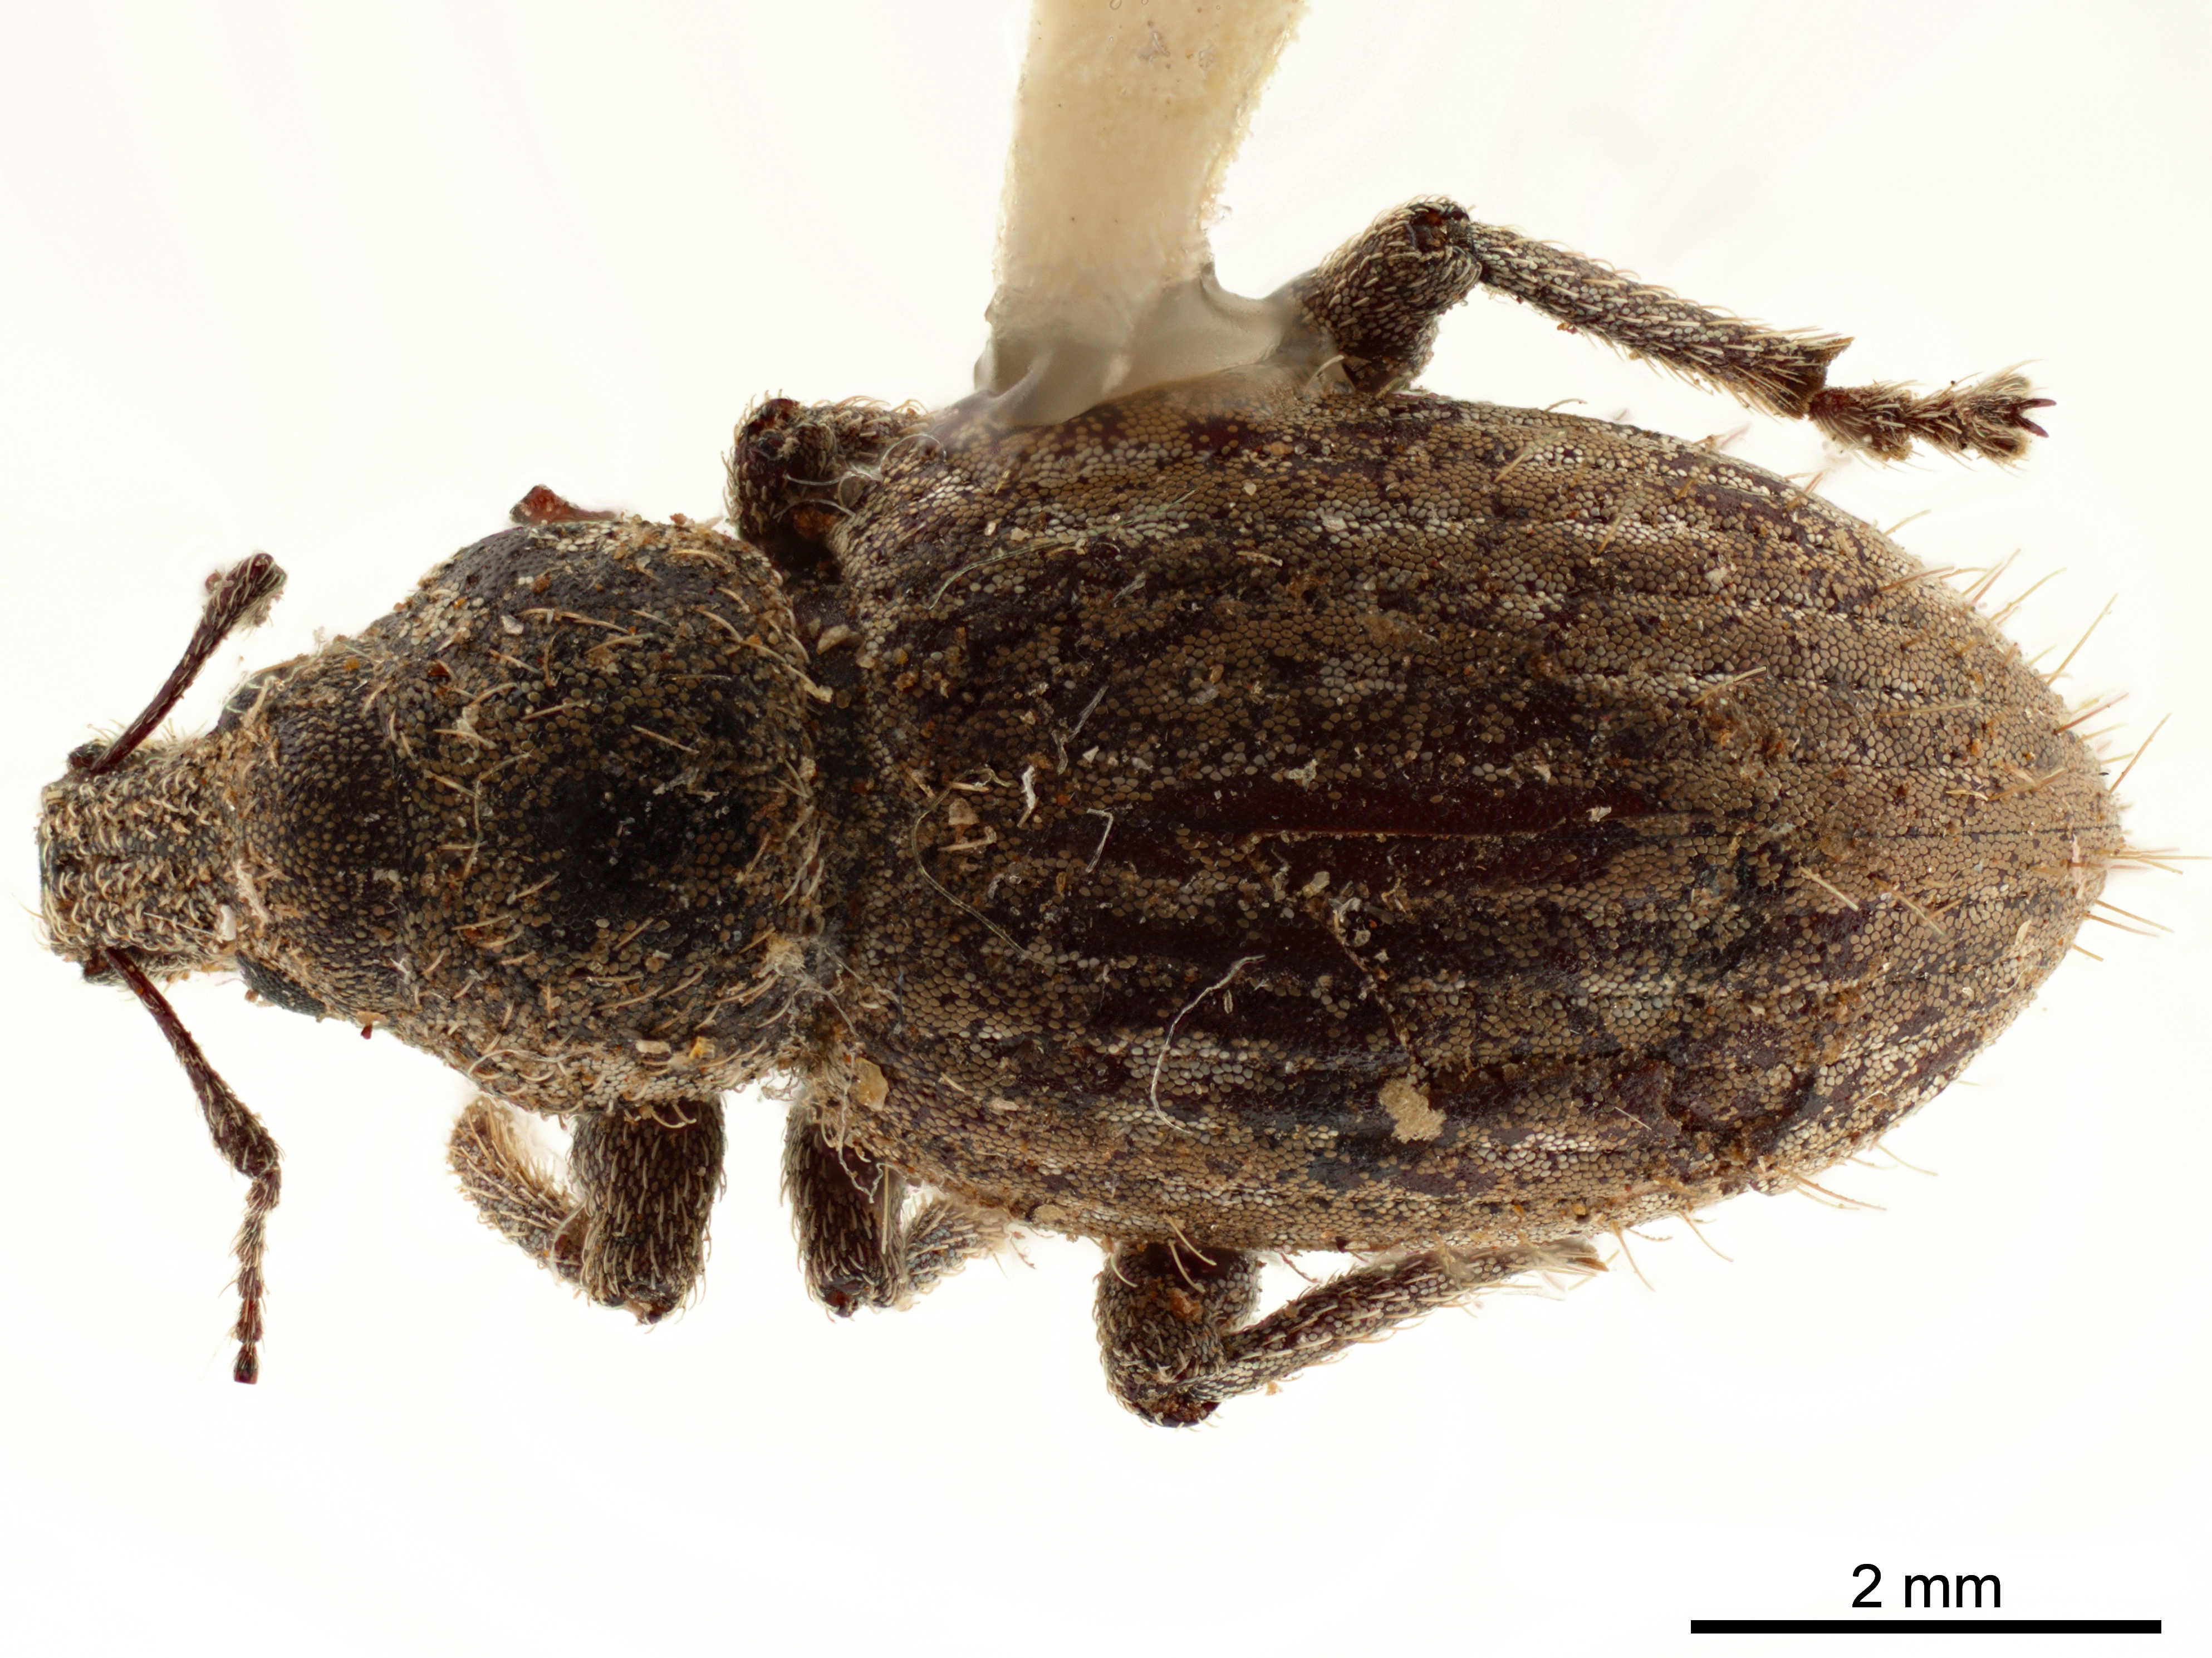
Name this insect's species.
Eremnus setulosus
